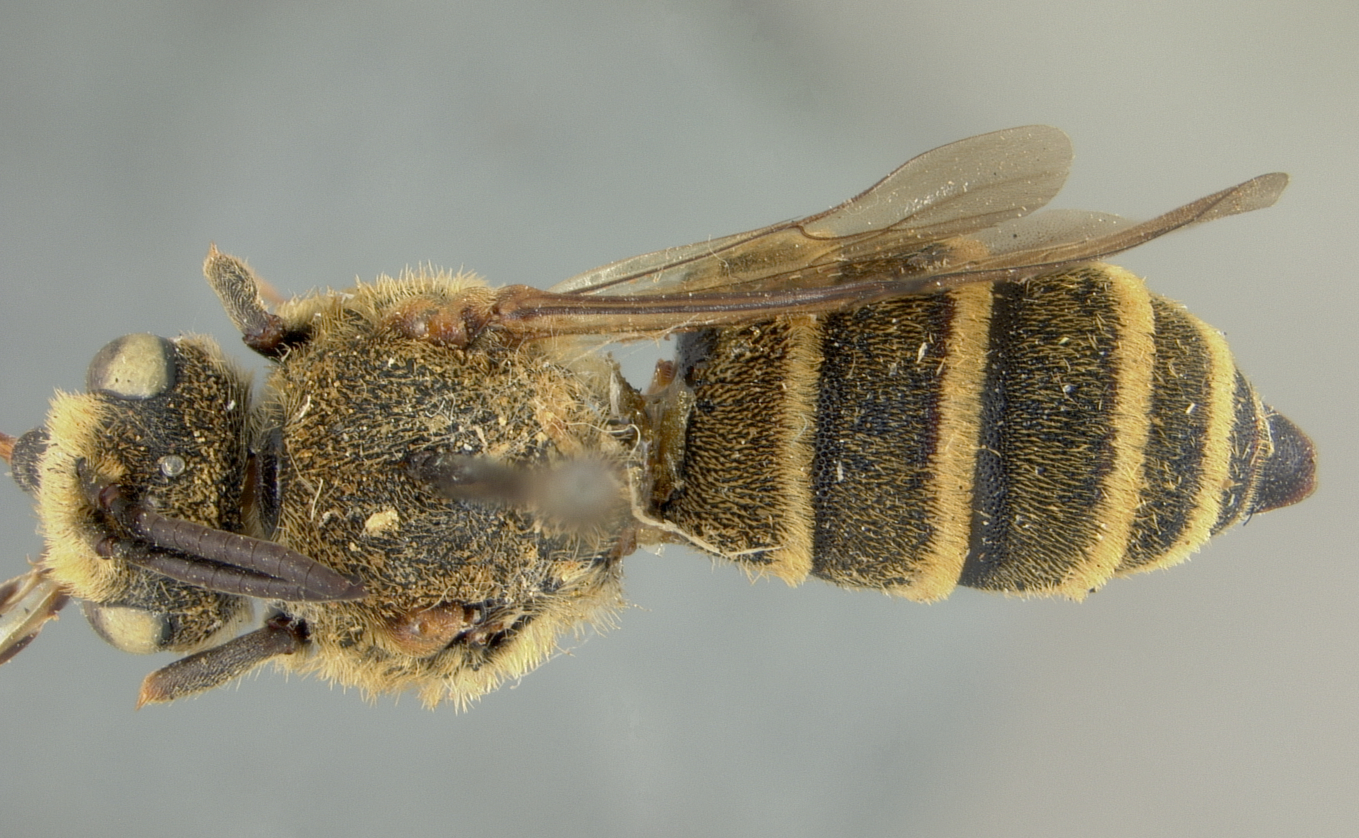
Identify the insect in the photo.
Chrysopheon aurifuscus
